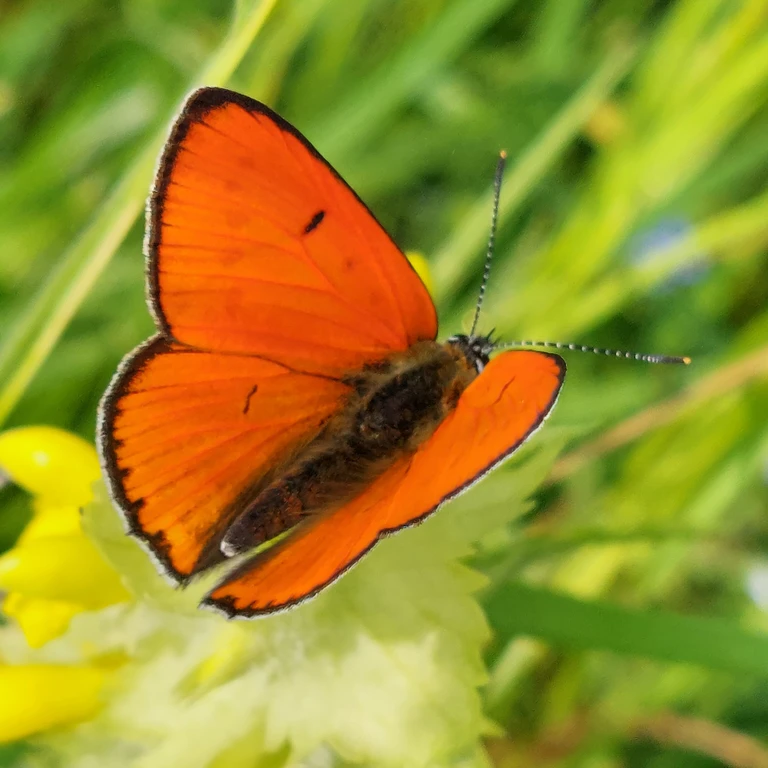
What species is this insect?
Lycaena dispar
